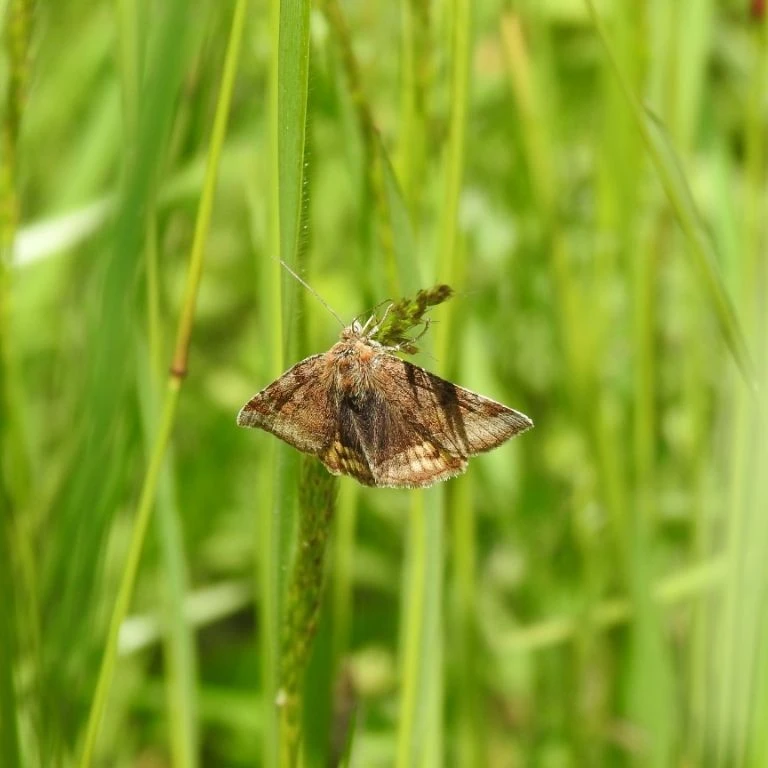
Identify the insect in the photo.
Euclidia glyphica
